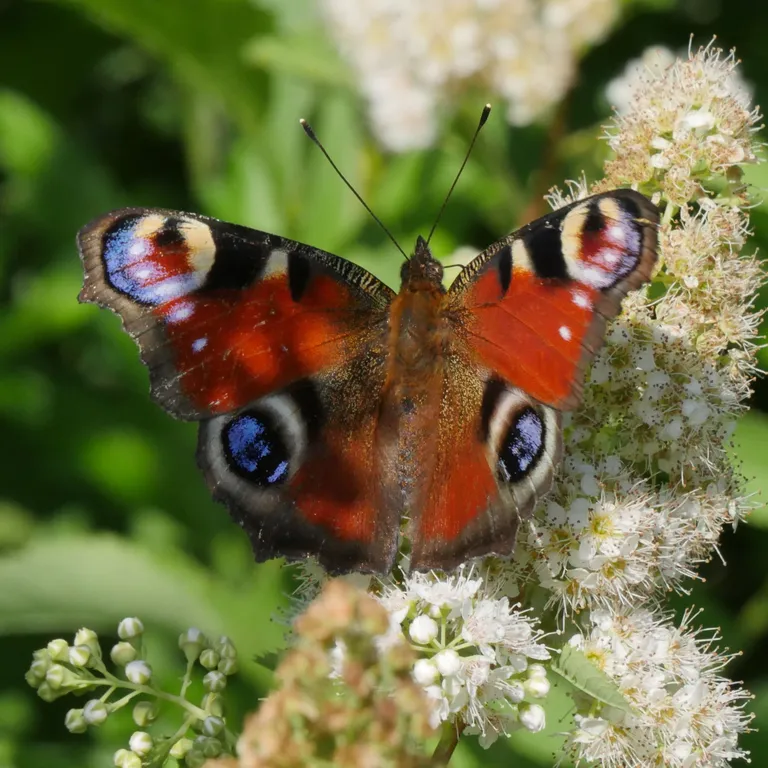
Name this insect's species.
Aglais io
